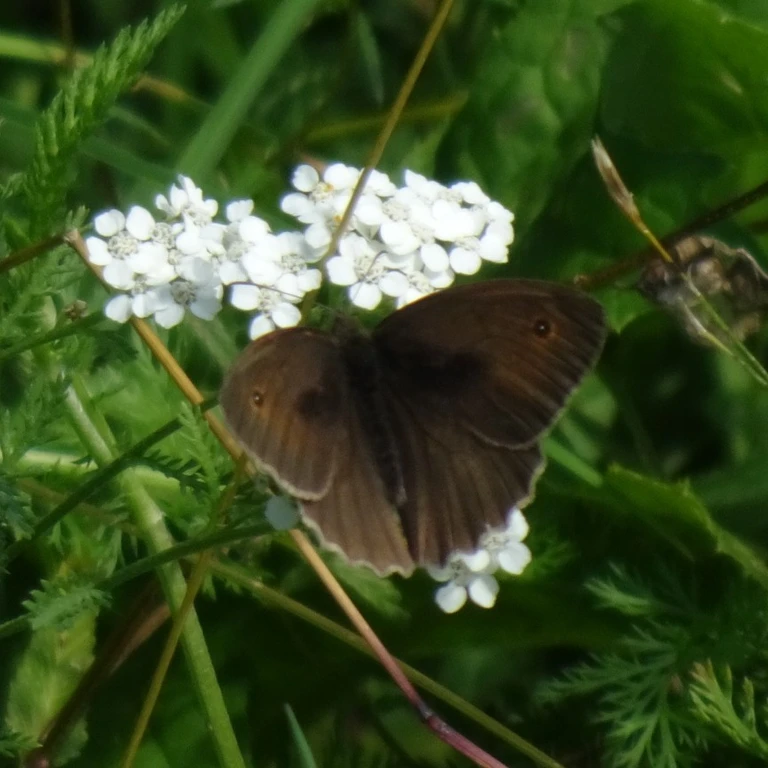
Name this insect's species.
Maniola jurtina
